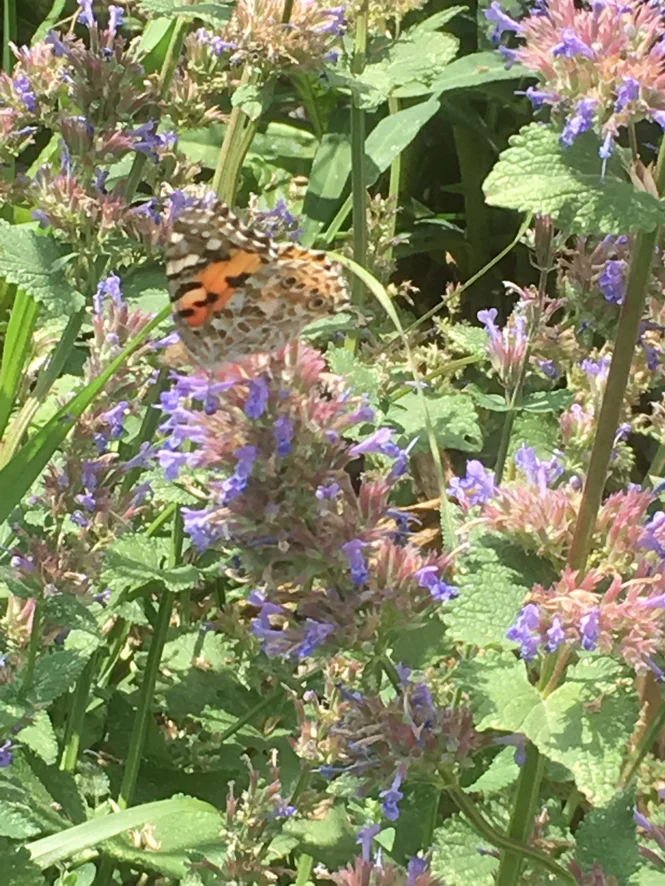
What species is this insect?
Vanessa cardui
